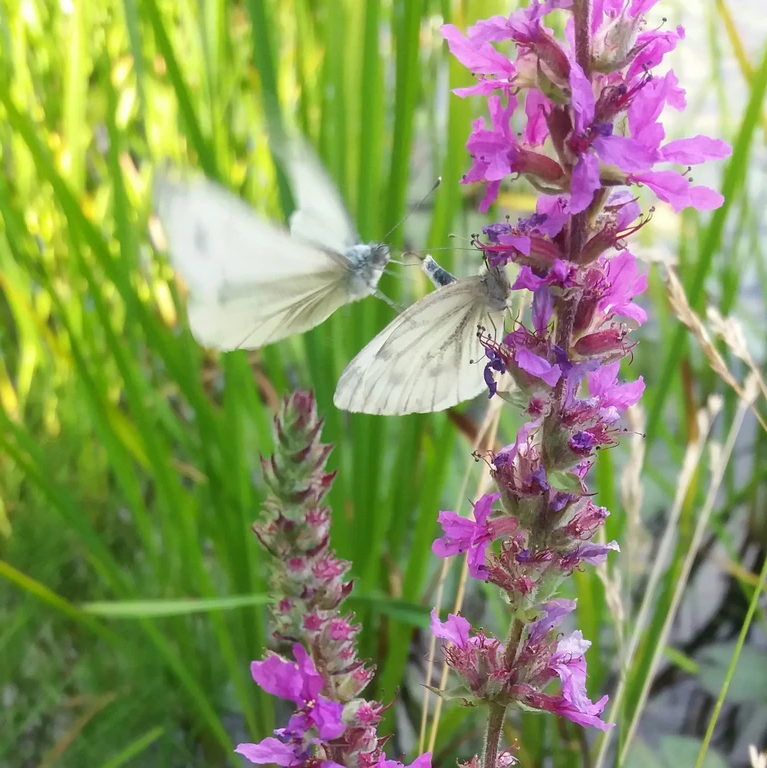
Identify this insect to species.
Pieris napi
